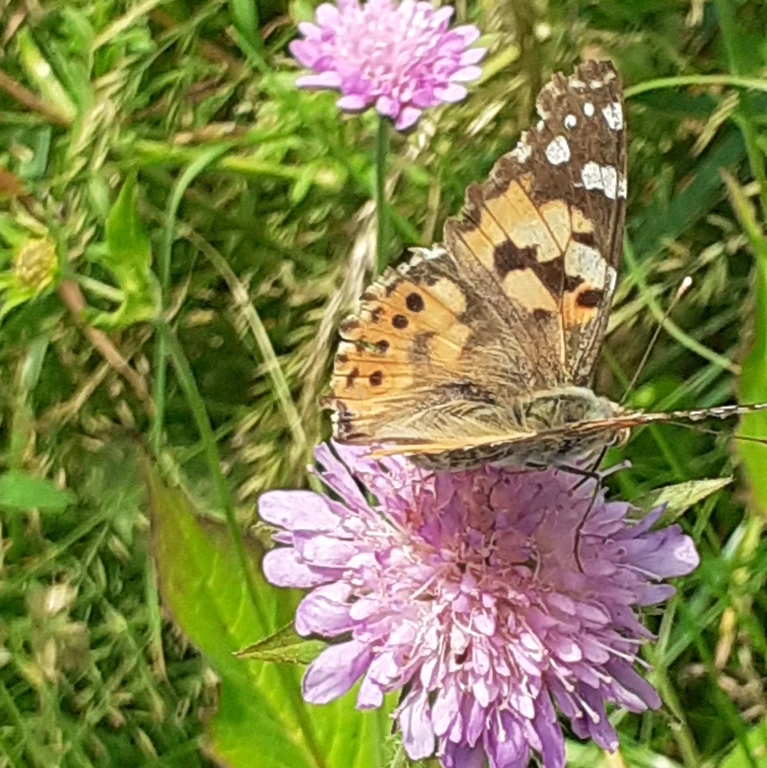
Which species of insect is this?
Vanessa cardui
